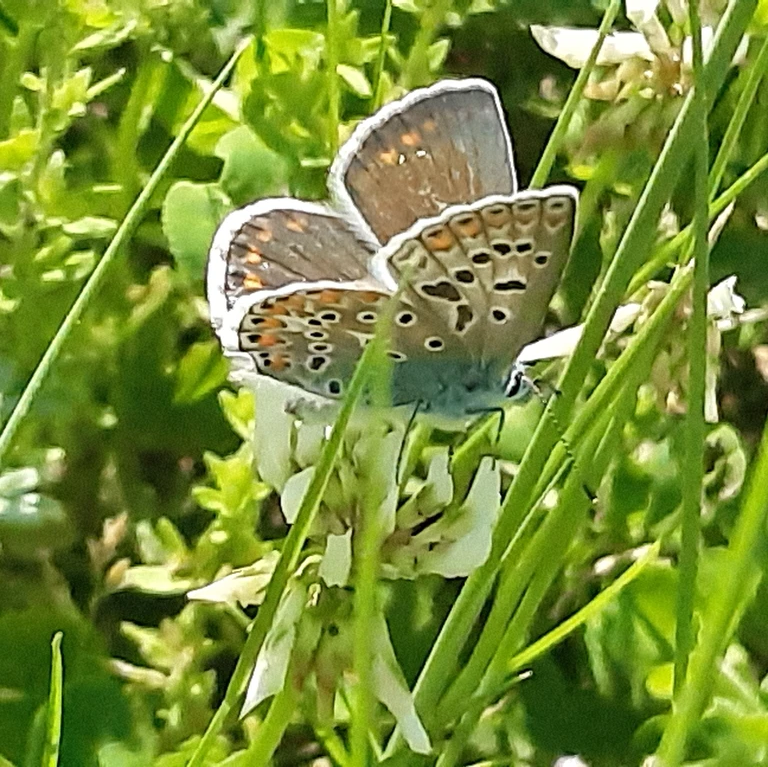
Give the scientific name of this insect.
Polyommatus icarus
